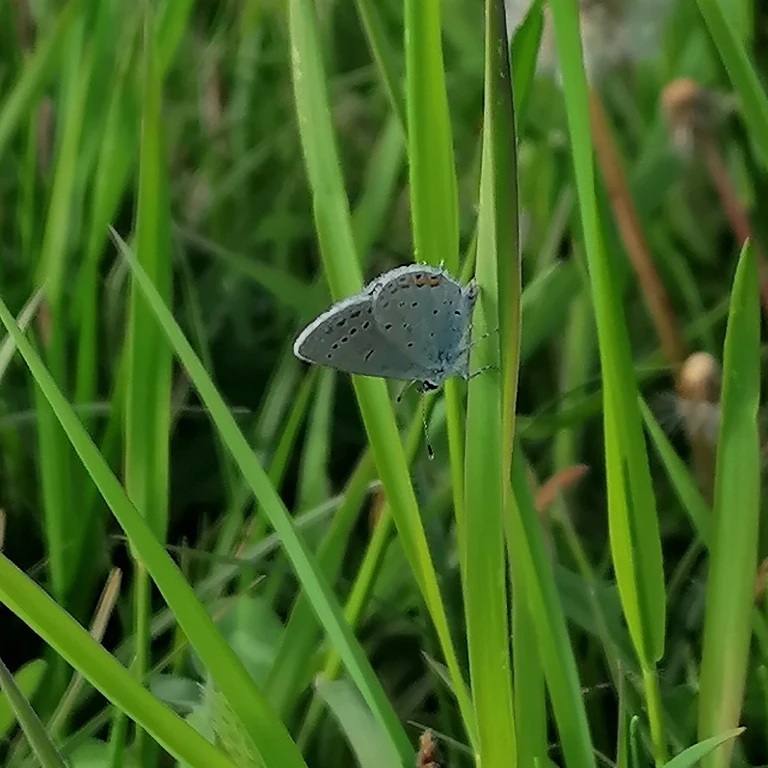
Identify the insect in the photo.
Cupido argiades (also Elkalyce argiades)
